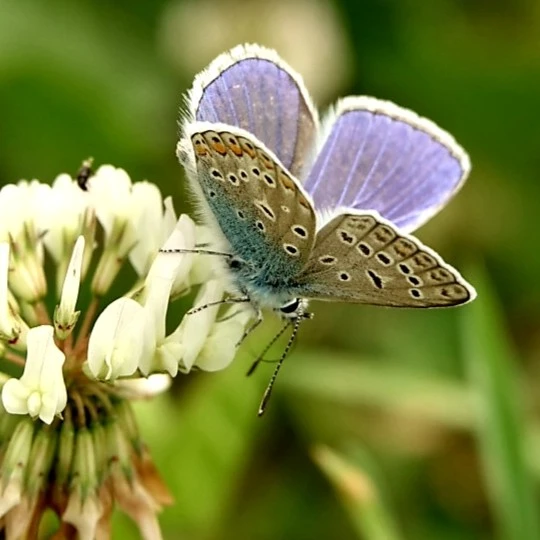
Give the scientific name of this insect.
Polyommatus icarus
